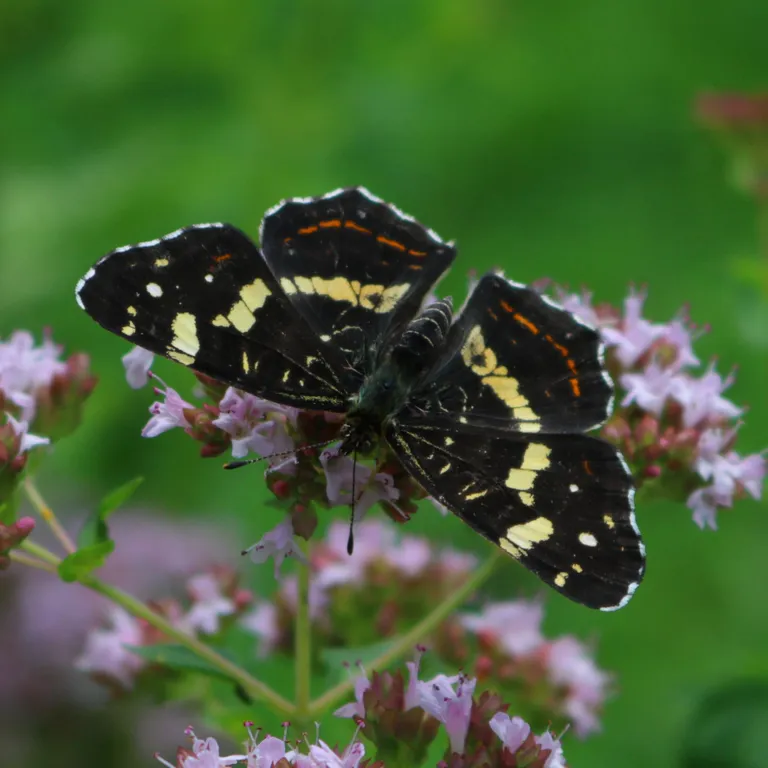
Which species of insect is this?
Araschnia levana
